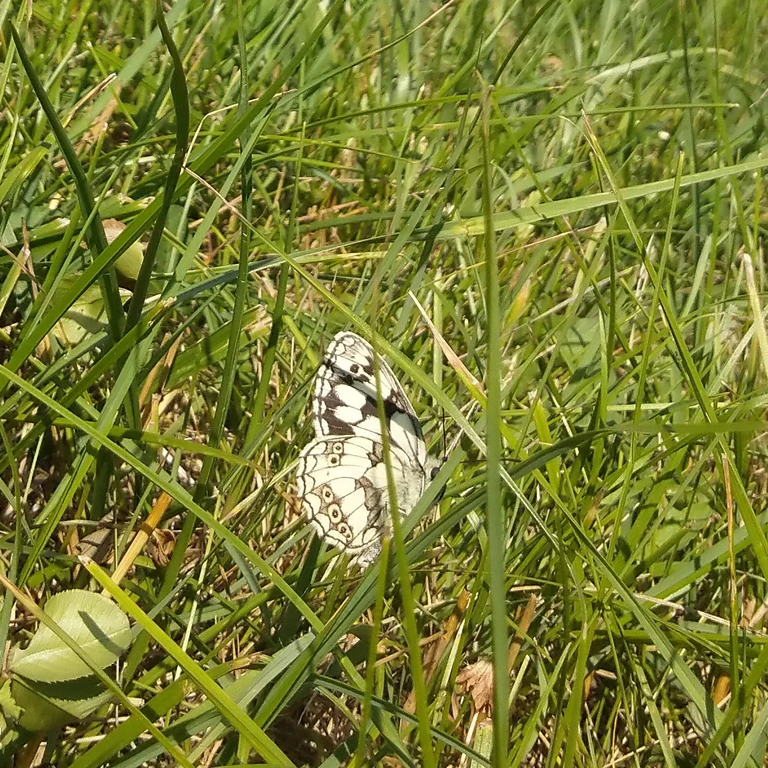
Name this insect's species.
Melanargia galathea
